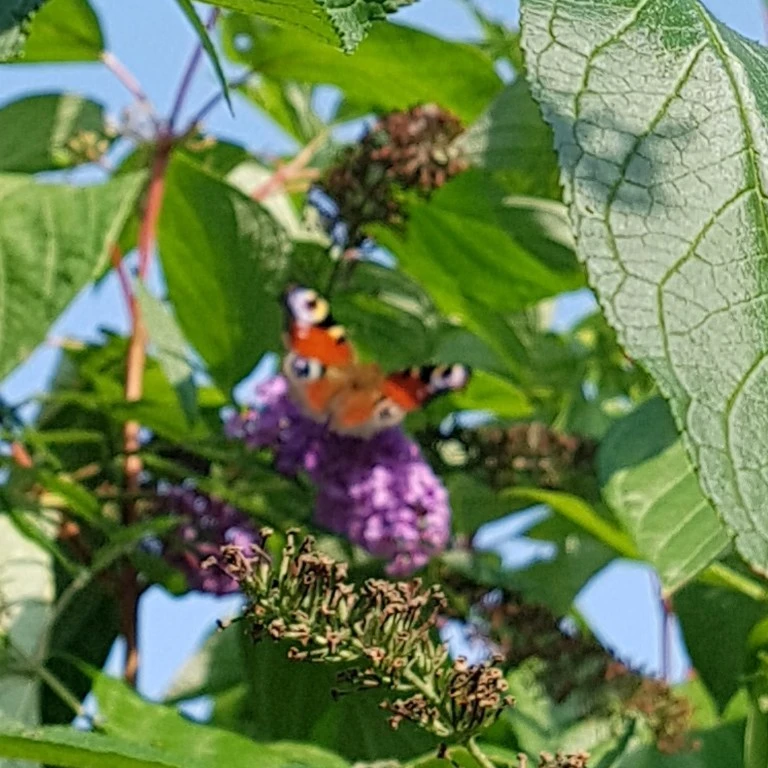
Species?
Aglais io
